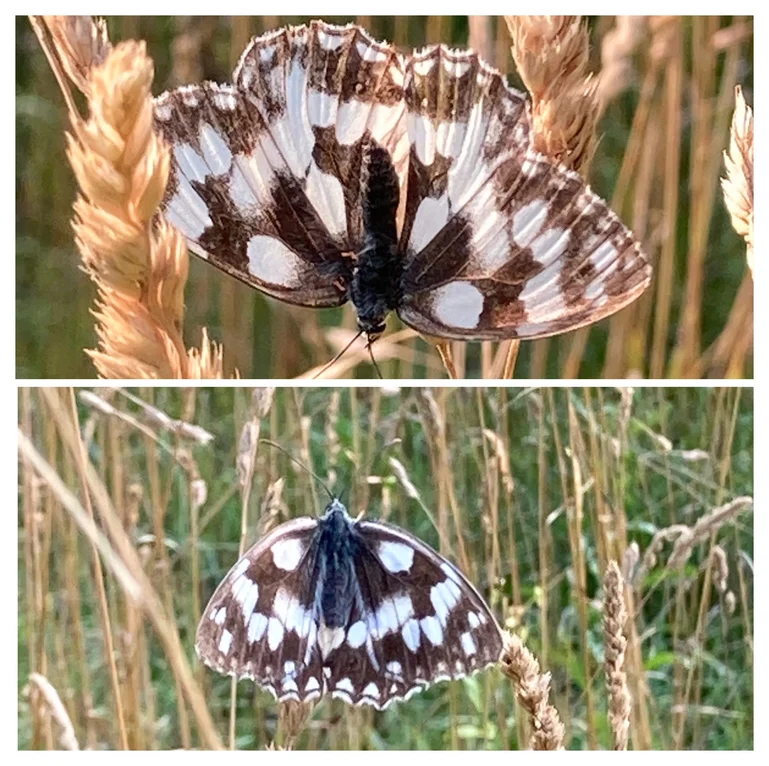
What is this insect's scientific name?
Melanargia galathea
